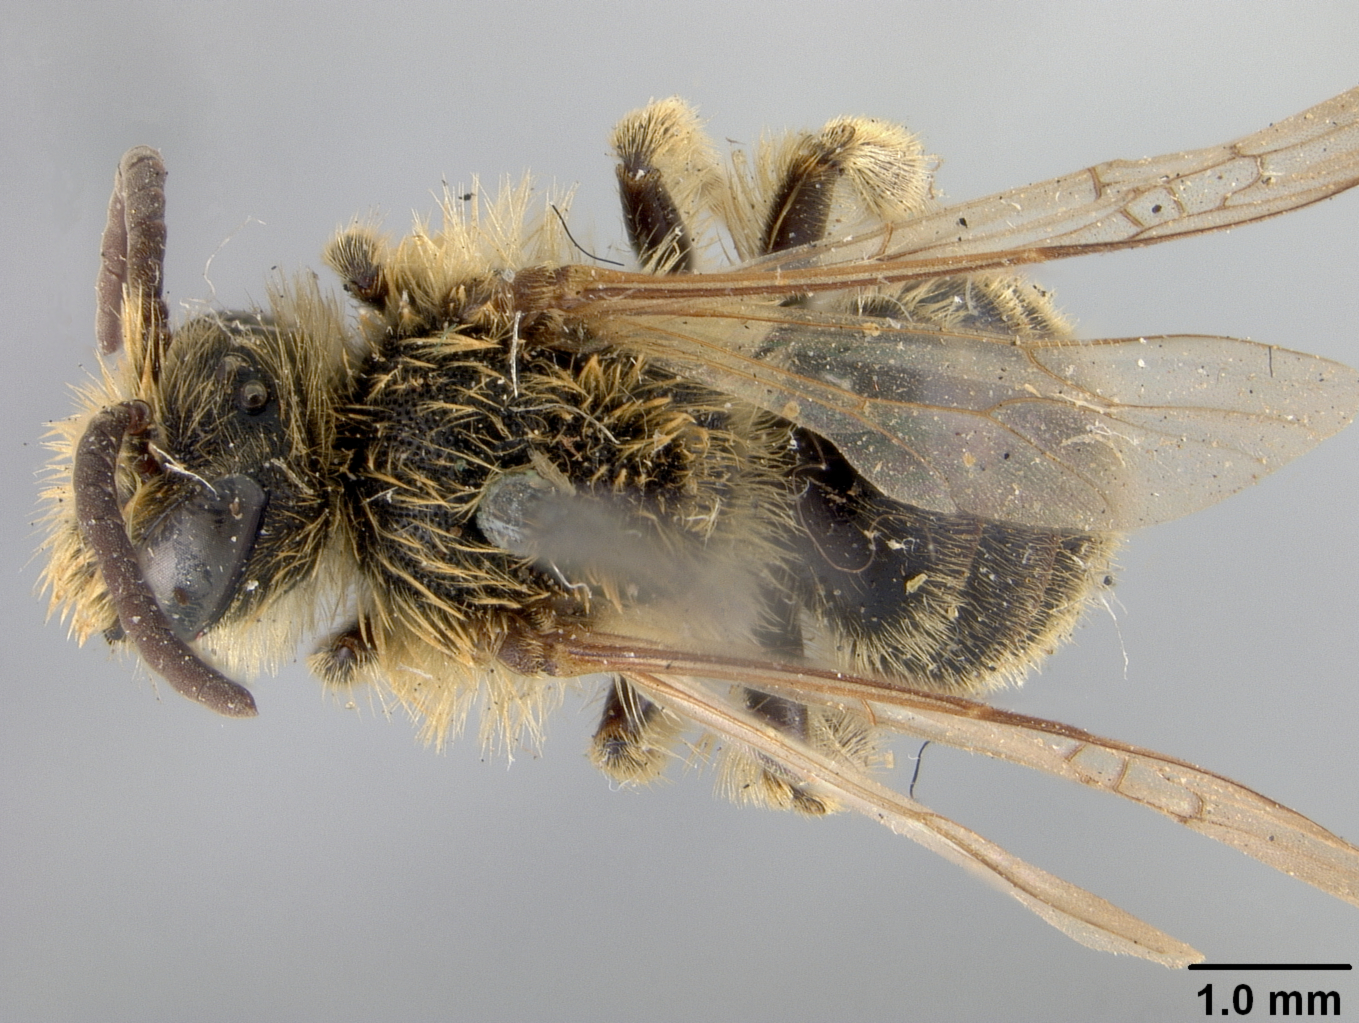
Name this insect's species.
Andrena tacitula
